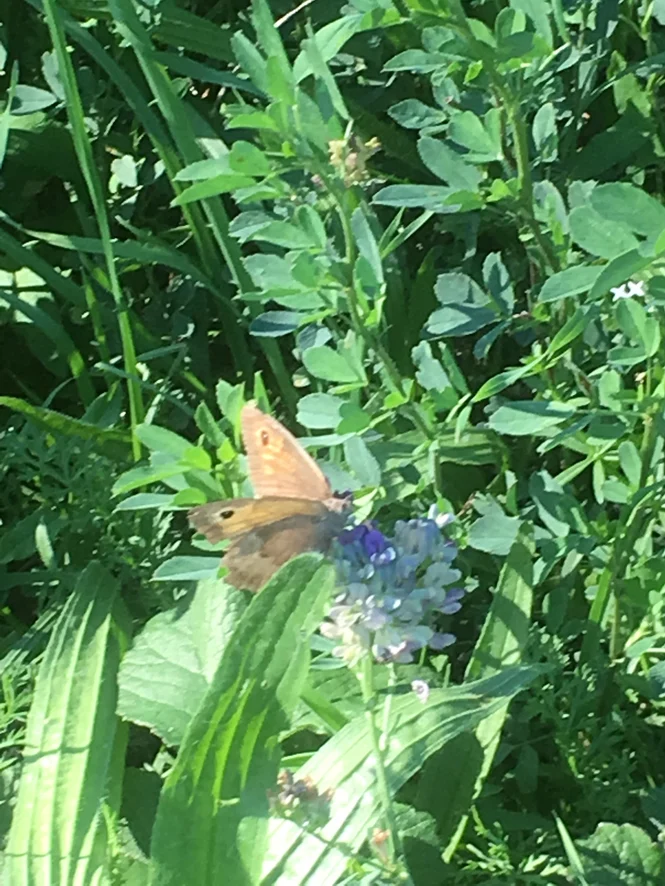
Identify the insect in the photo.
Maniola jurtina
